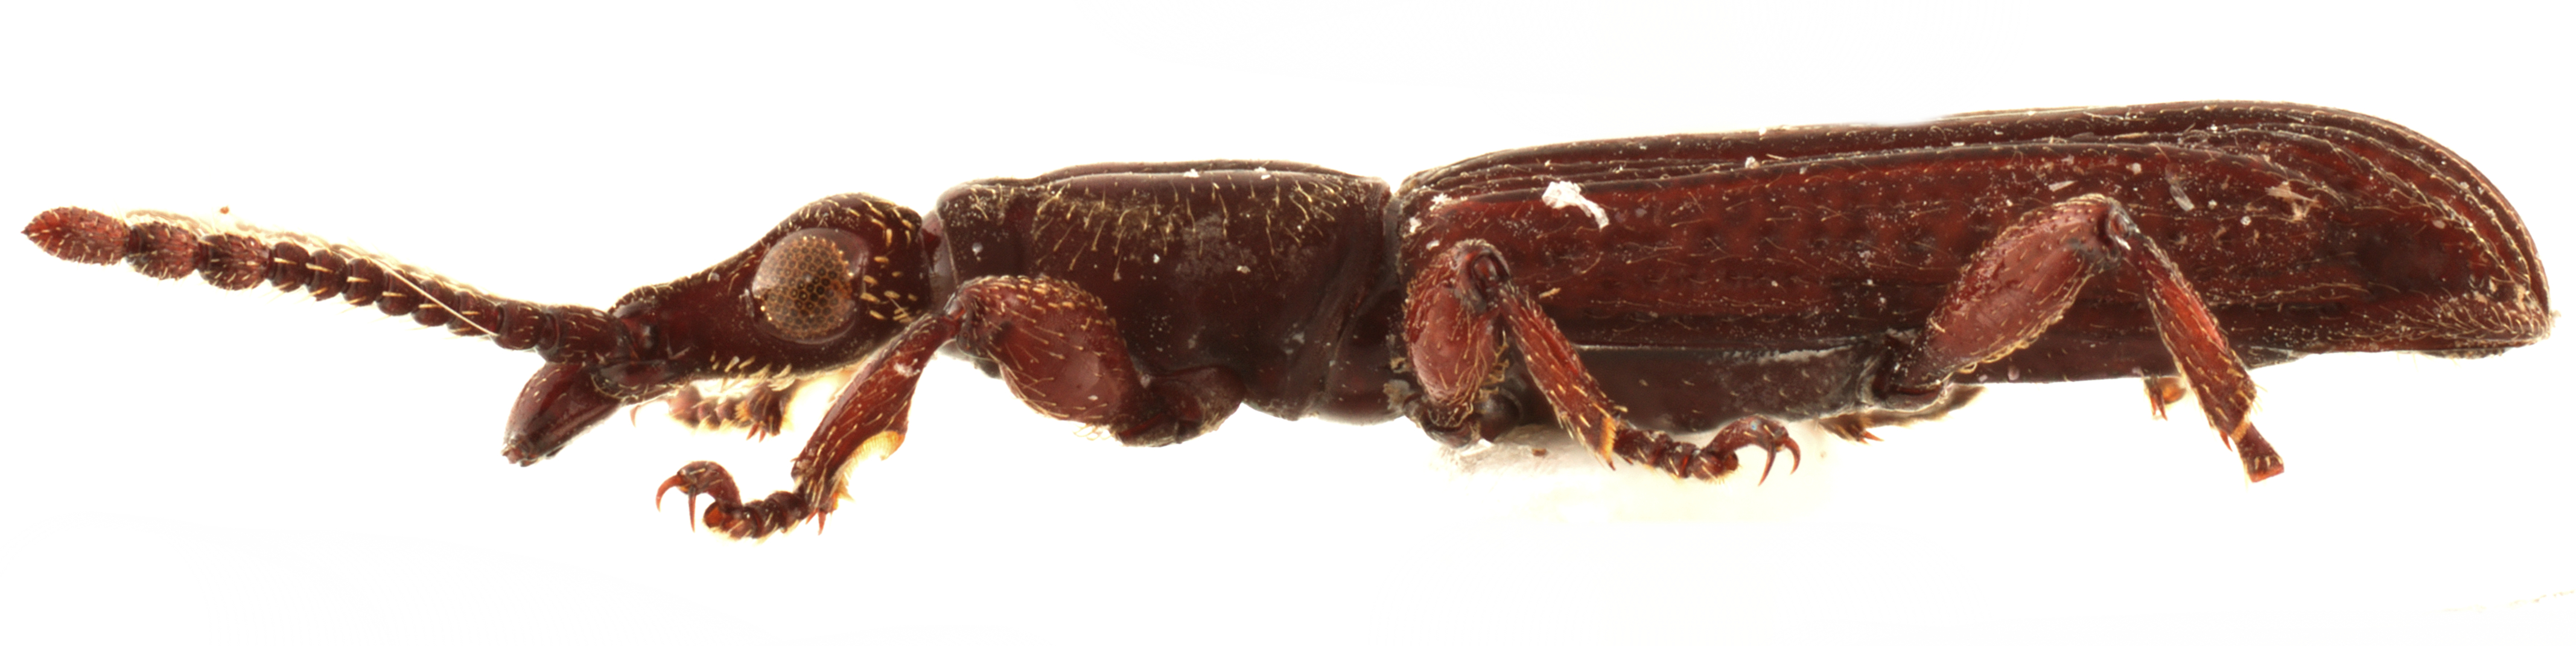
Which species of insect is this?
Stereodermus latirostris
